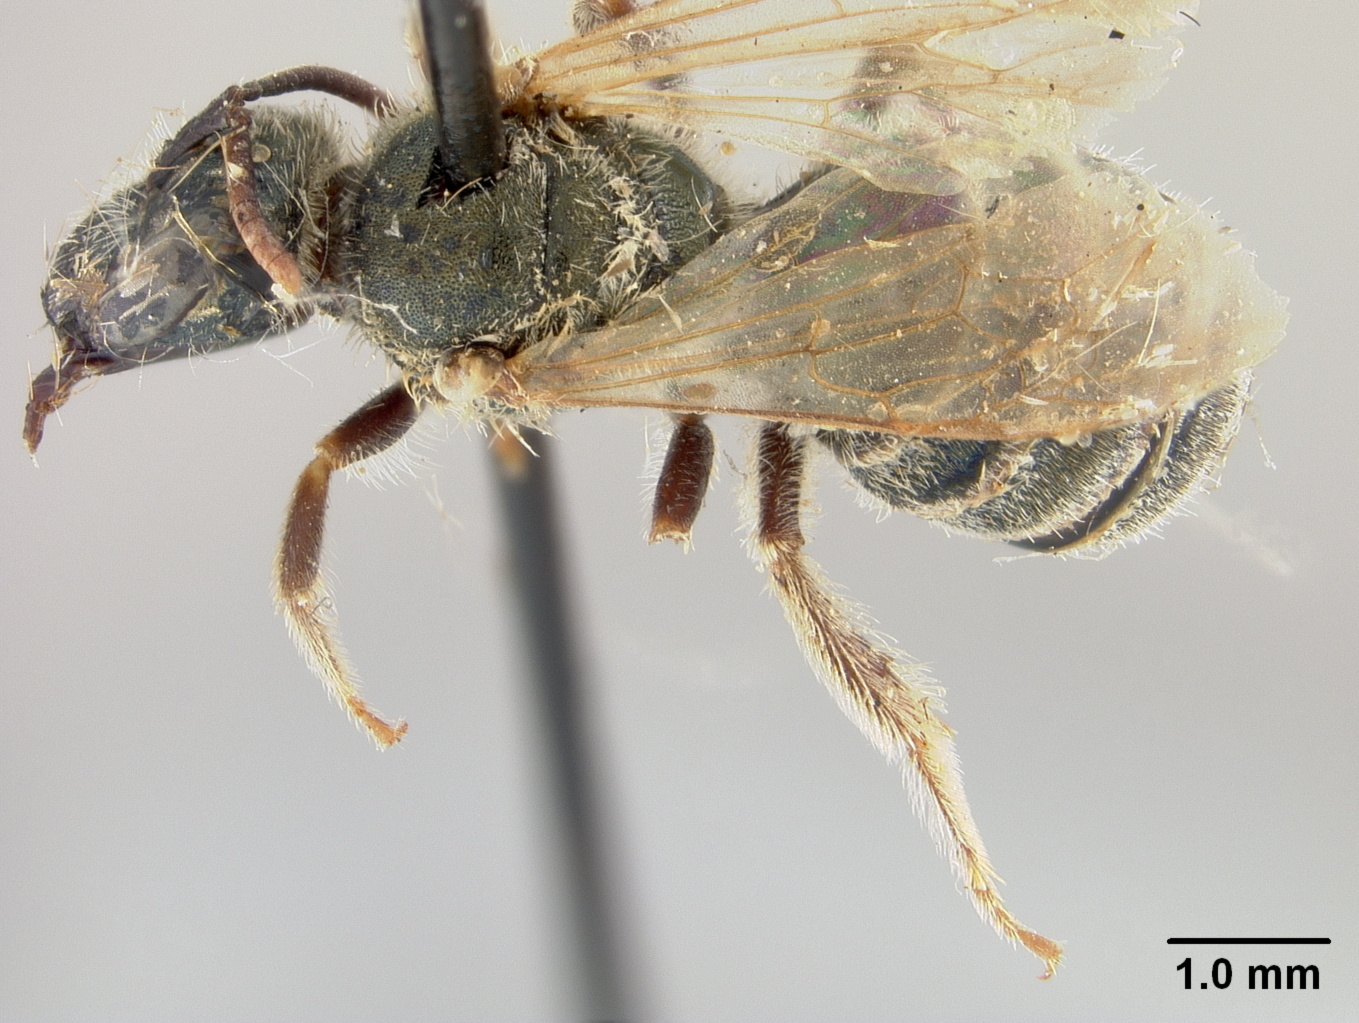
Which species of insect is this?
Halictus olivarius
